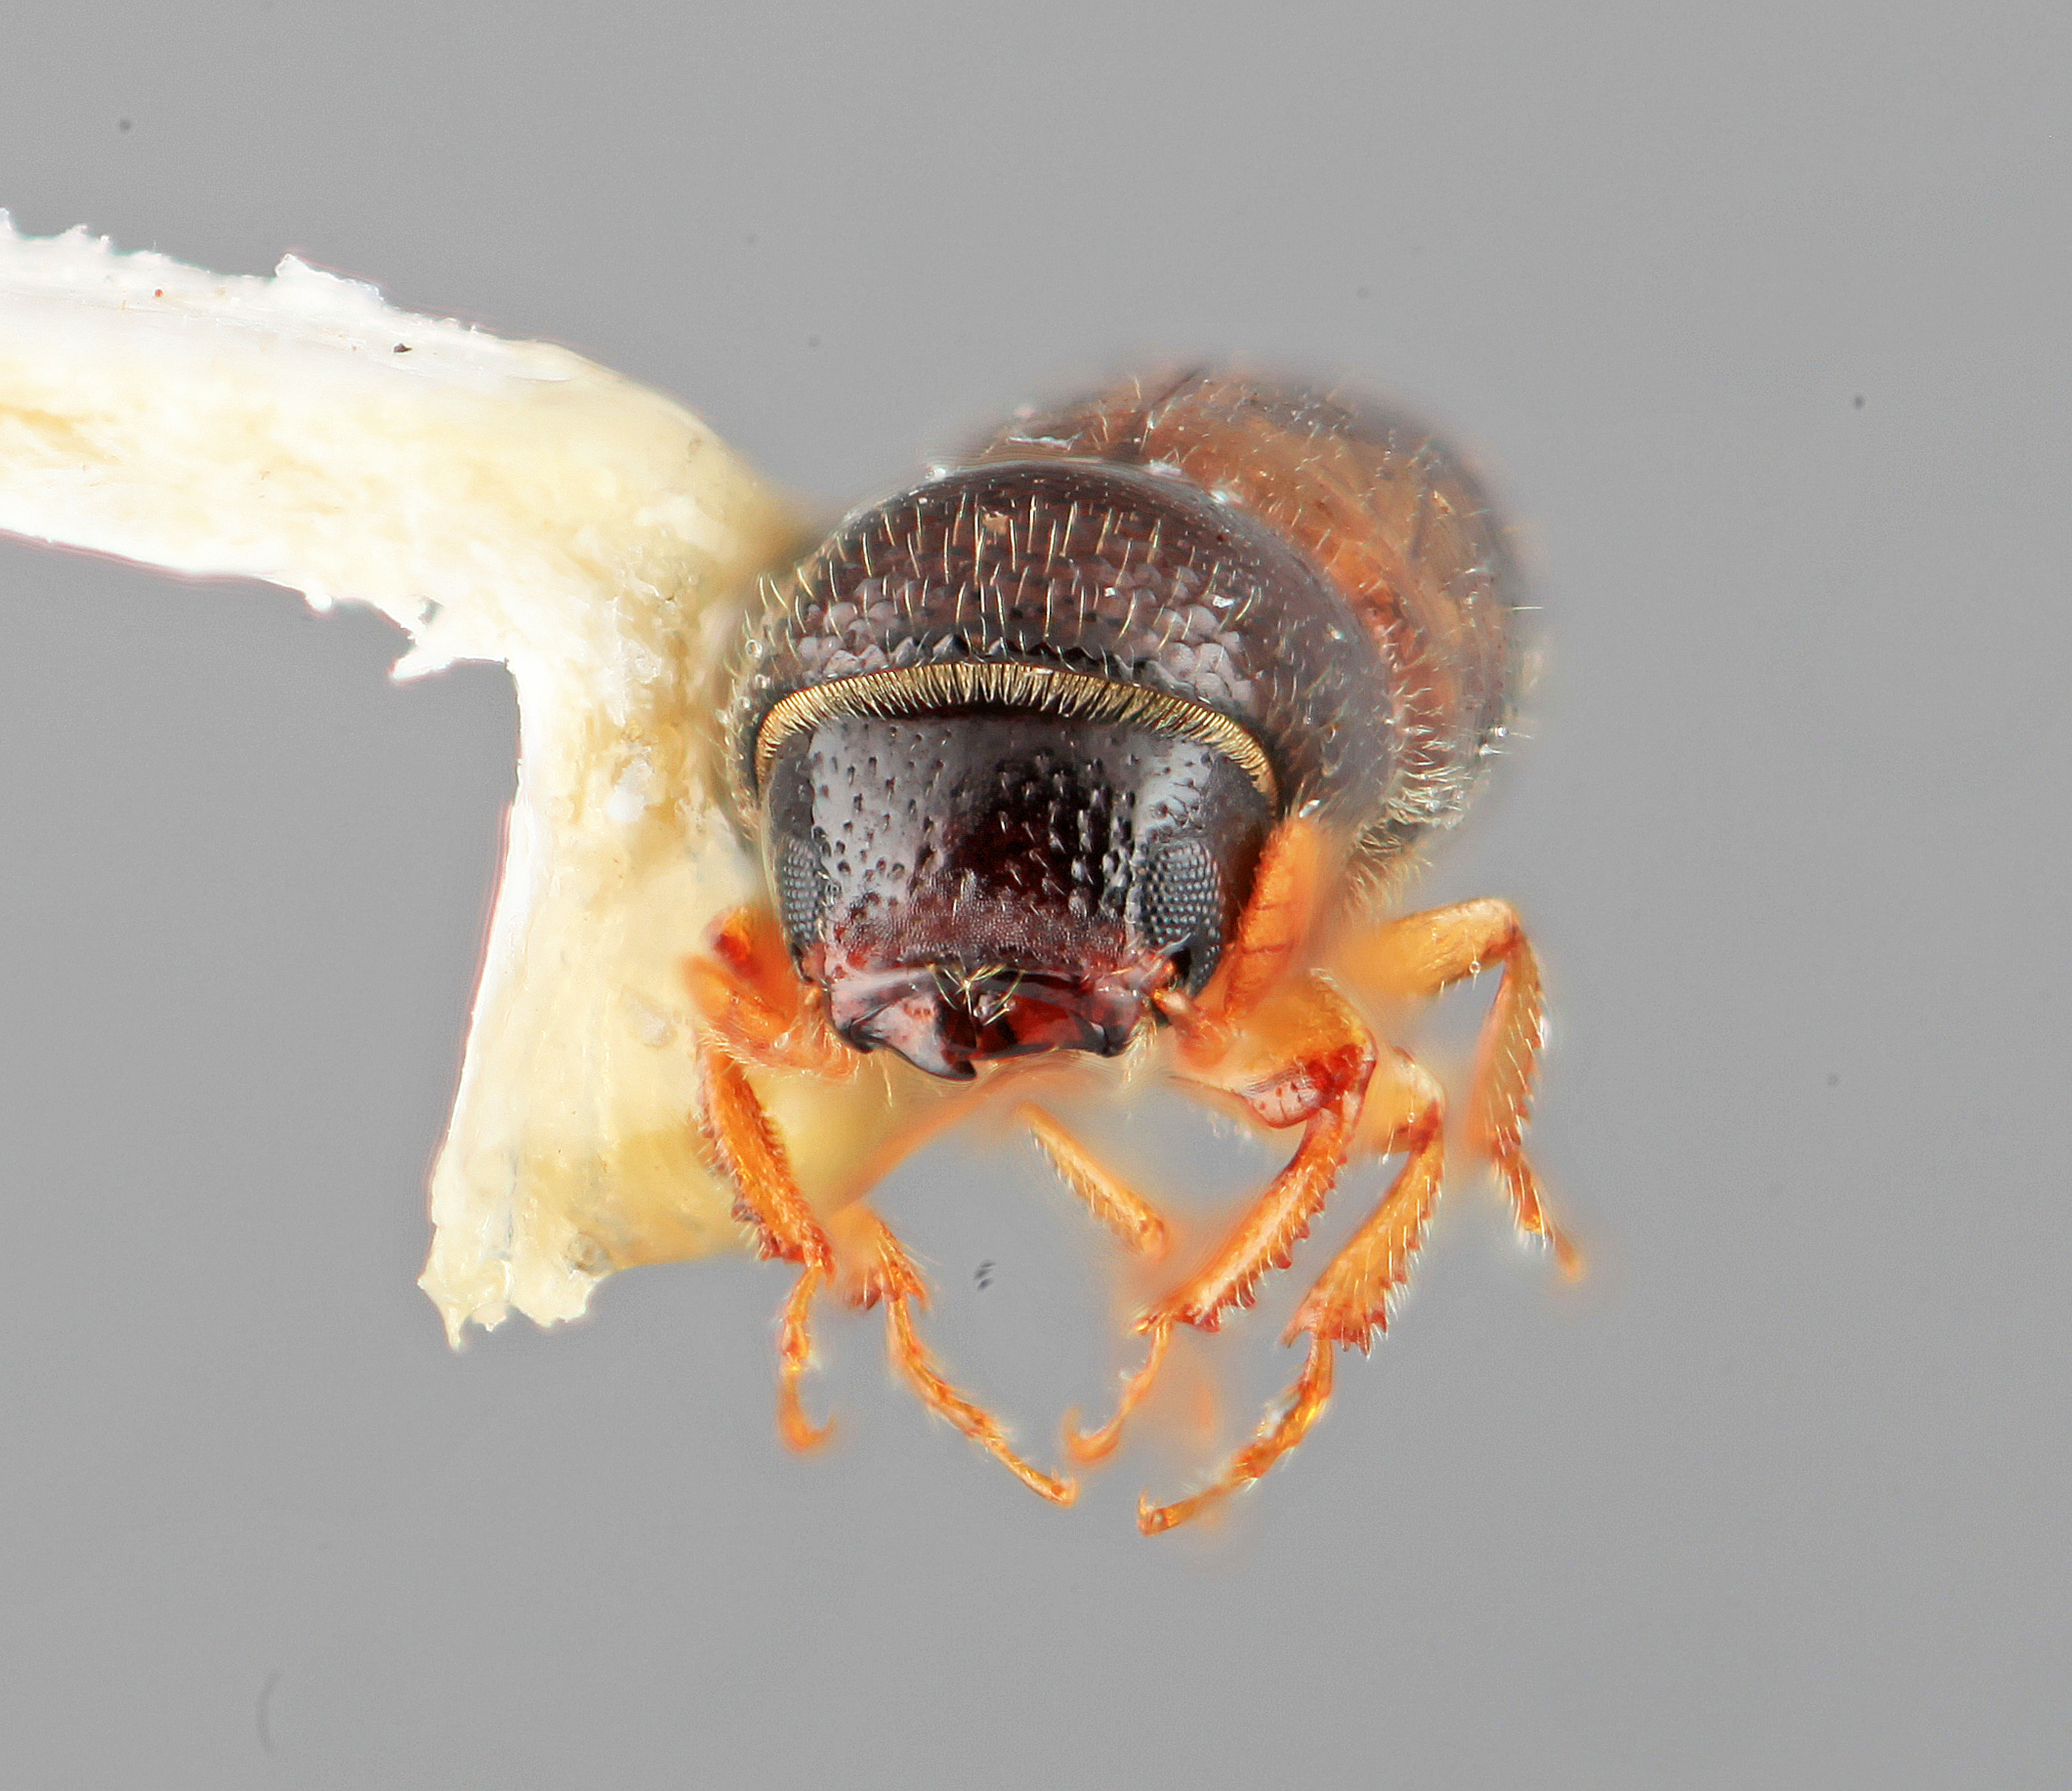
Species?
Monarthrum notatum
